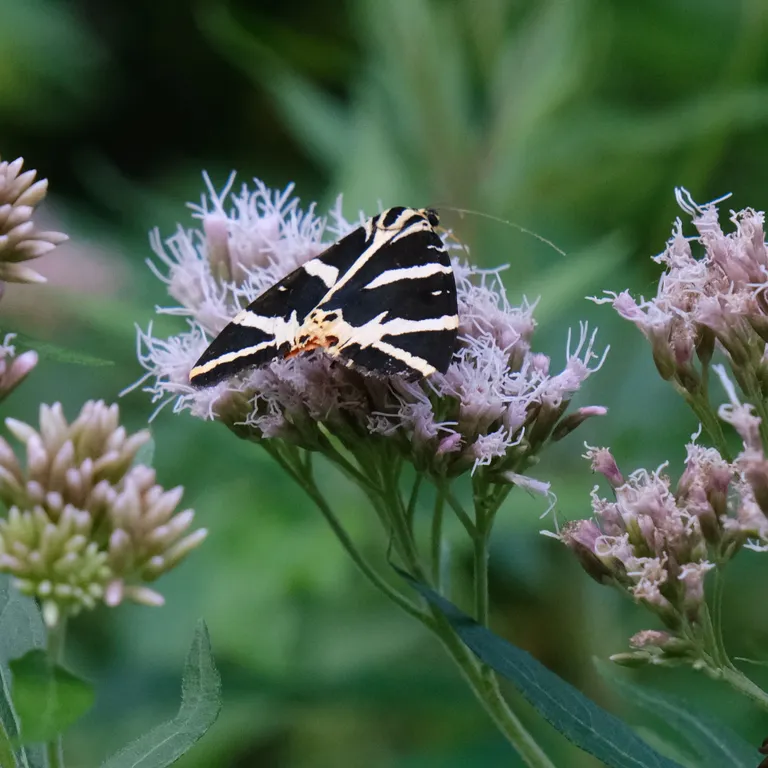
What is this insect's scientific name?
Euplagia quadripunctaria
